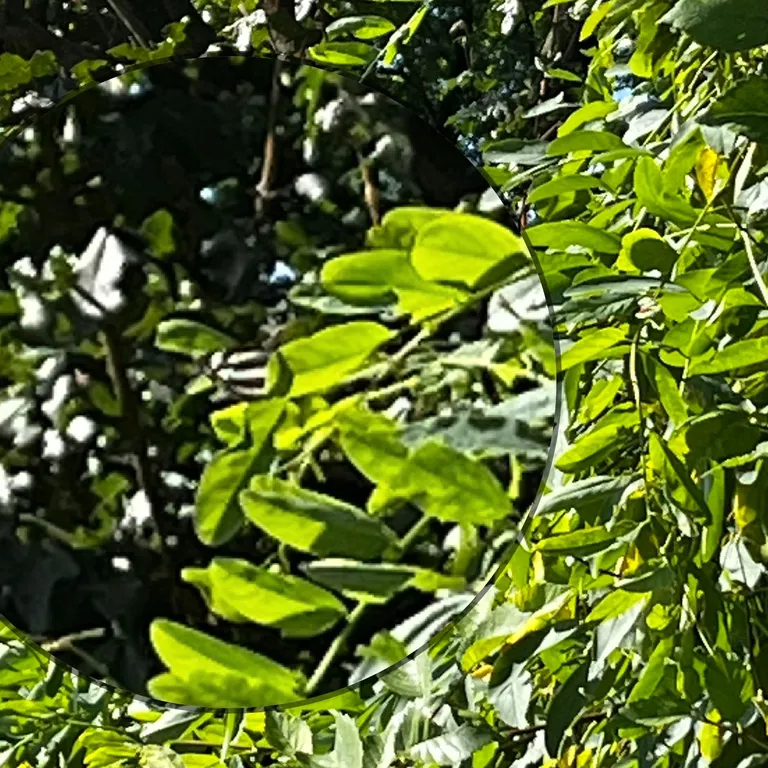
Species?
Neptis sappho
